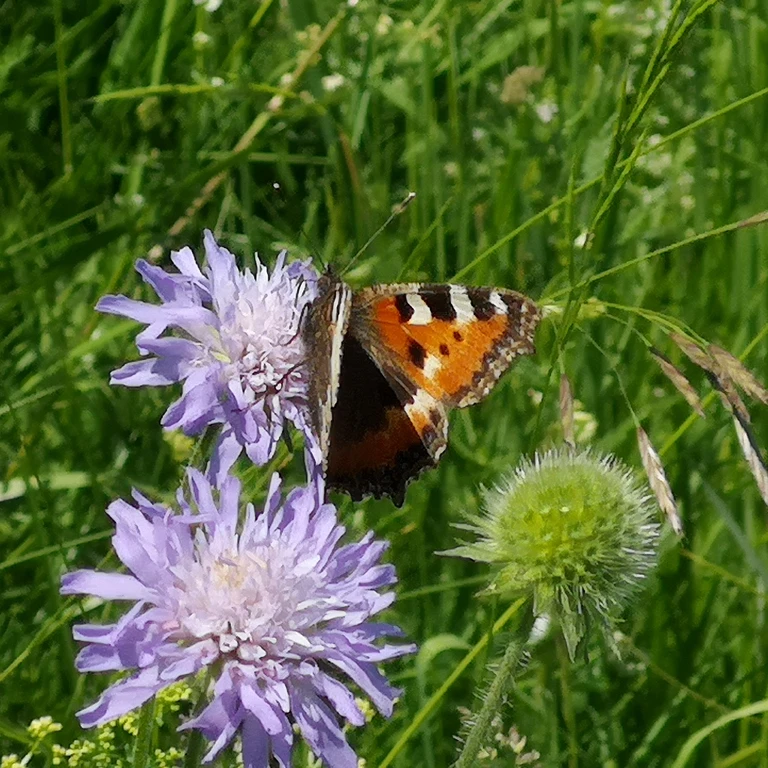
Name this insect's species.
Aglais urticae
